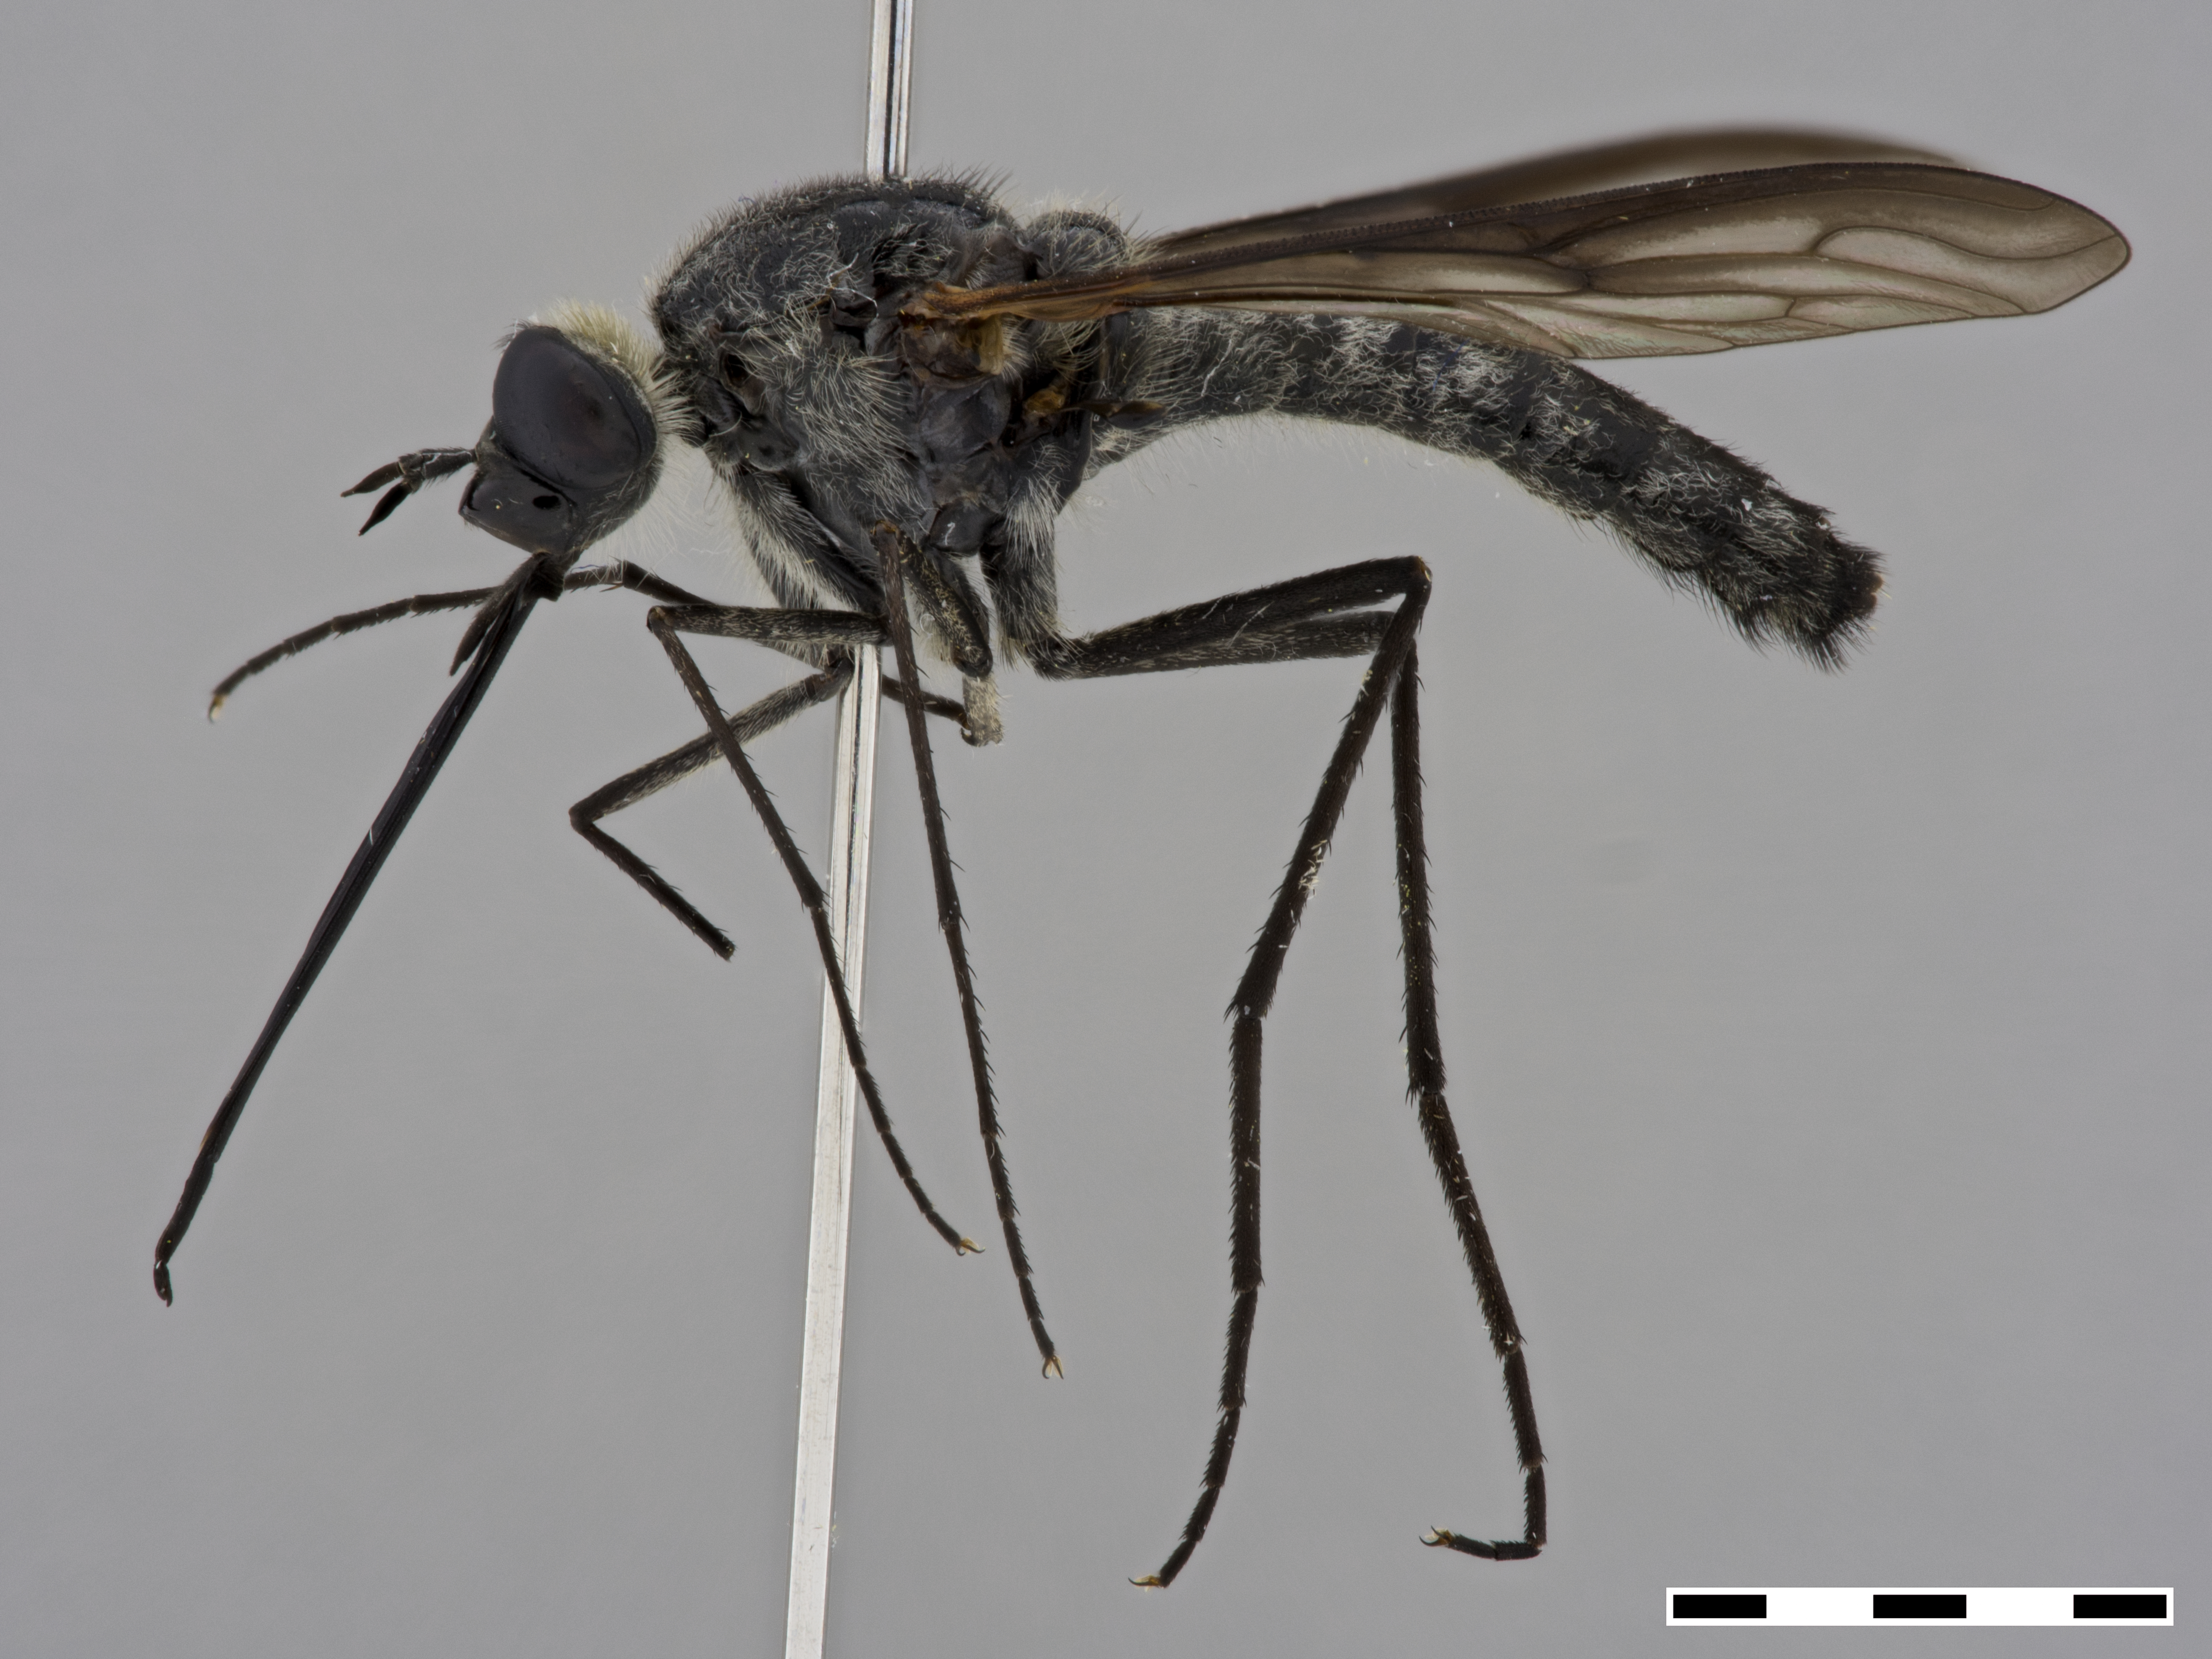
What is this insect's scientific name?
Thevenetimyia californica
